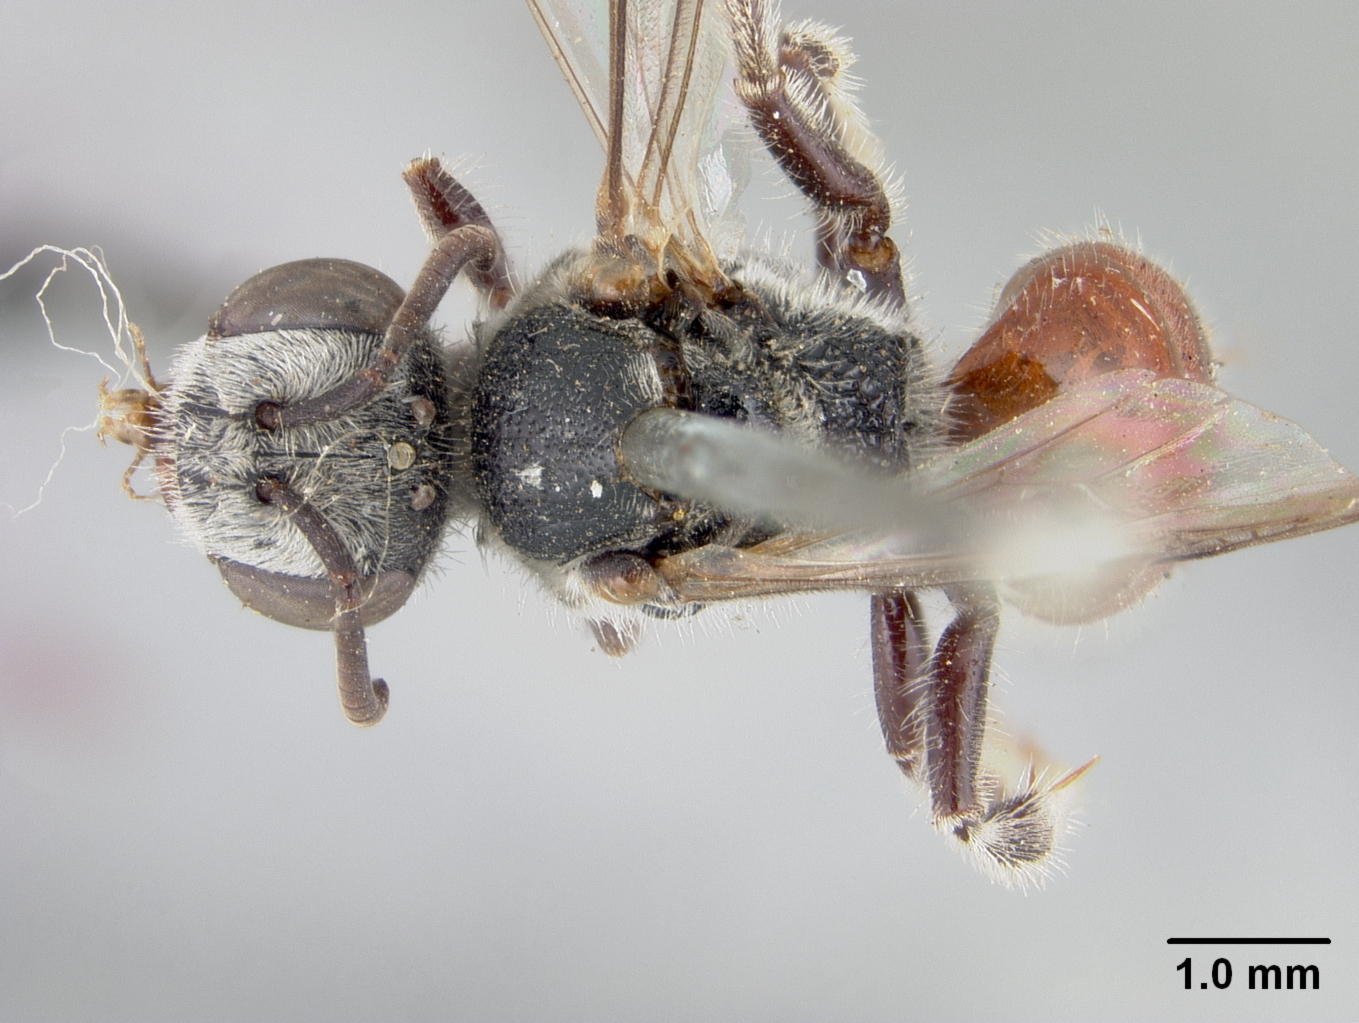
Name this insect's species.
Sphecodes fortior
